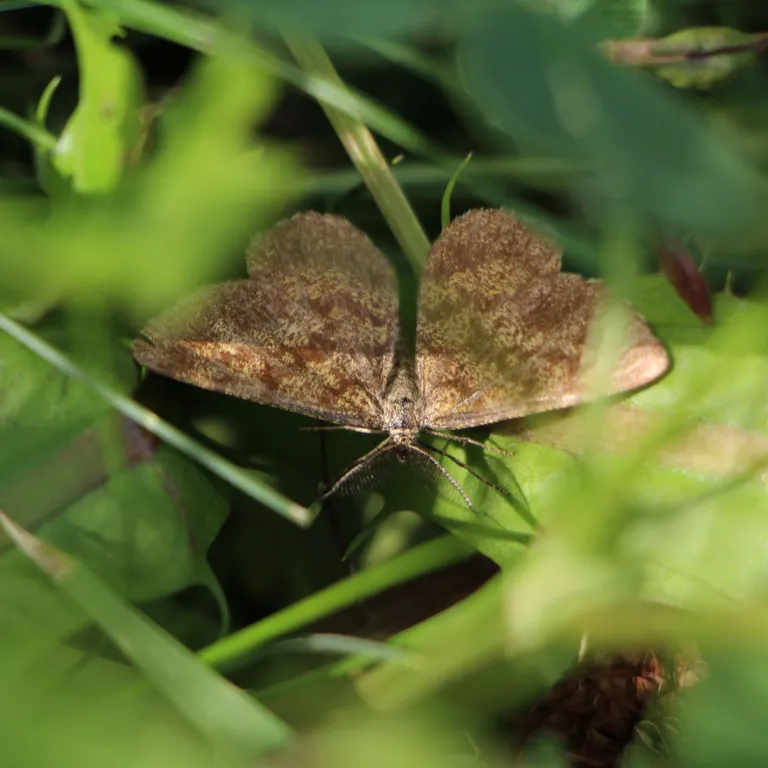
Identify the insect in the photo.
Ematurga atomaria
